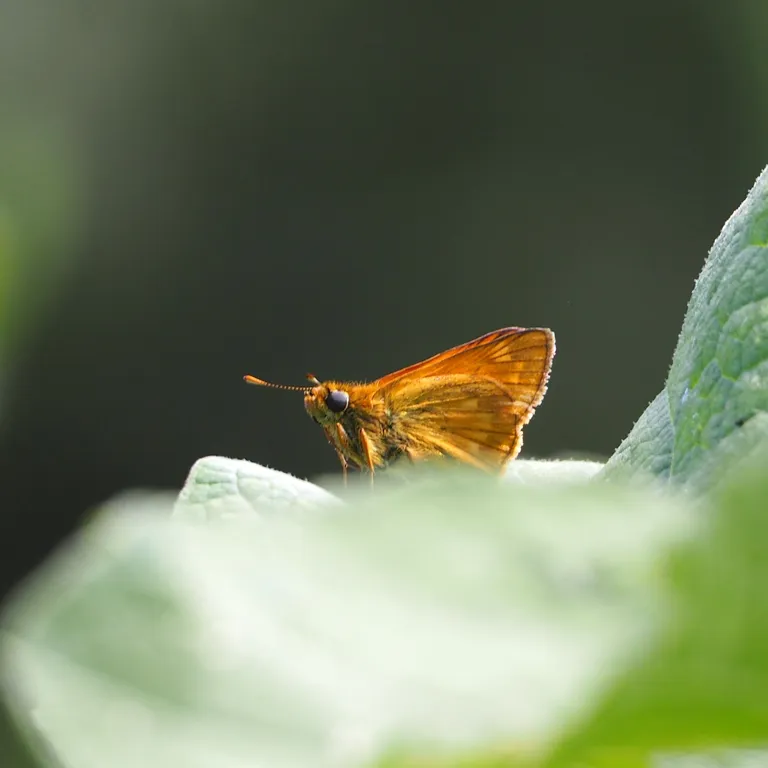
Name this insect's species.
Ochlodes sylvanus (also Ochlodes venata)
